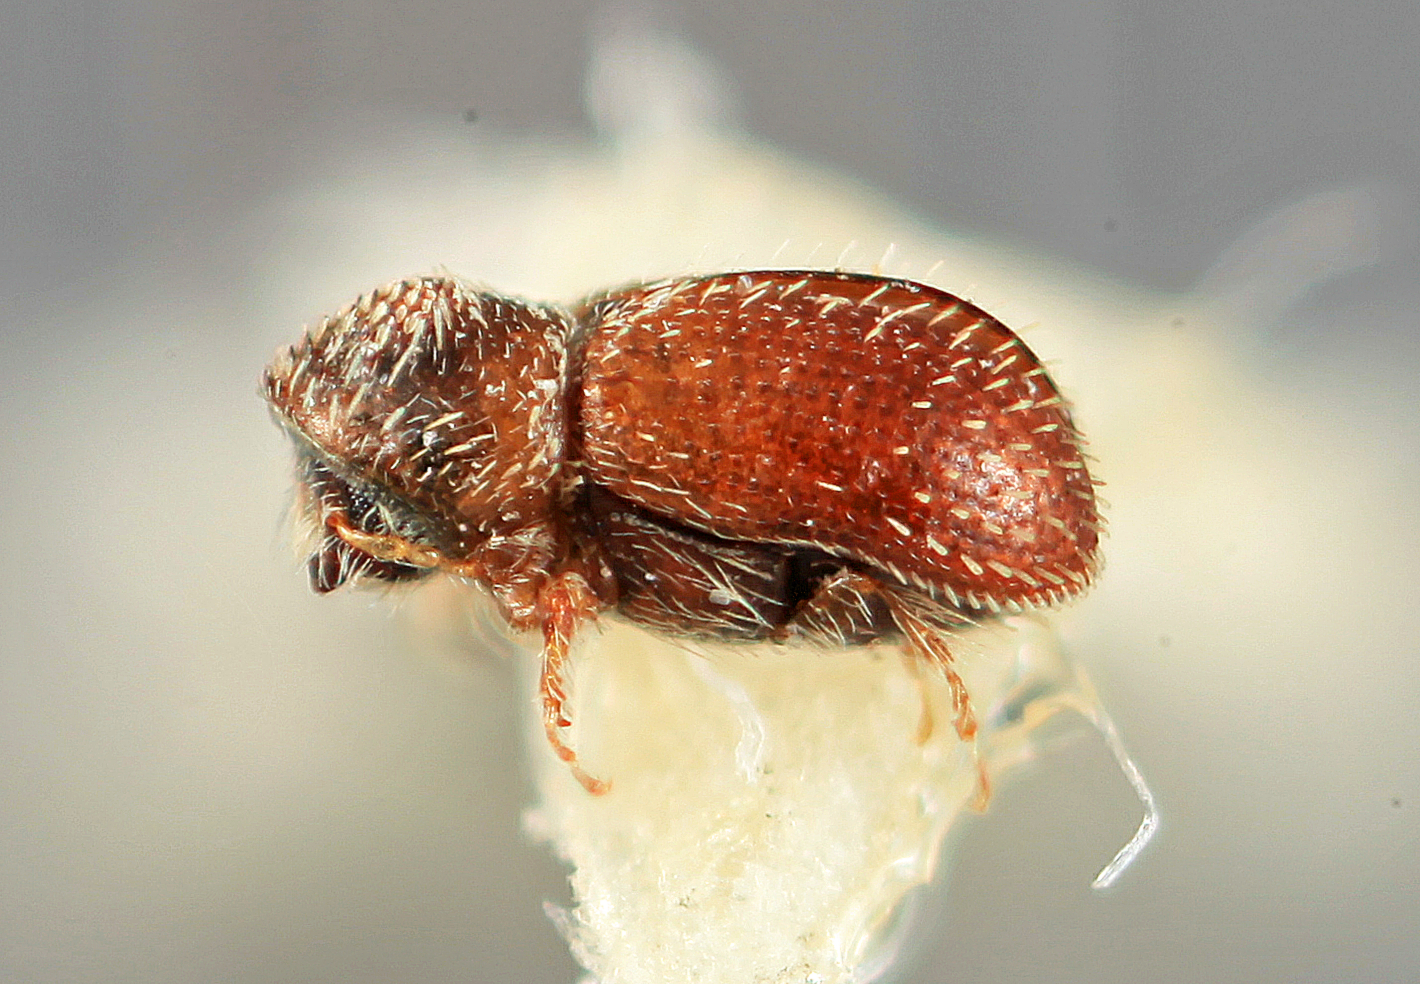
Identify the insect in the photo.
Pseudothysanoes perseae
